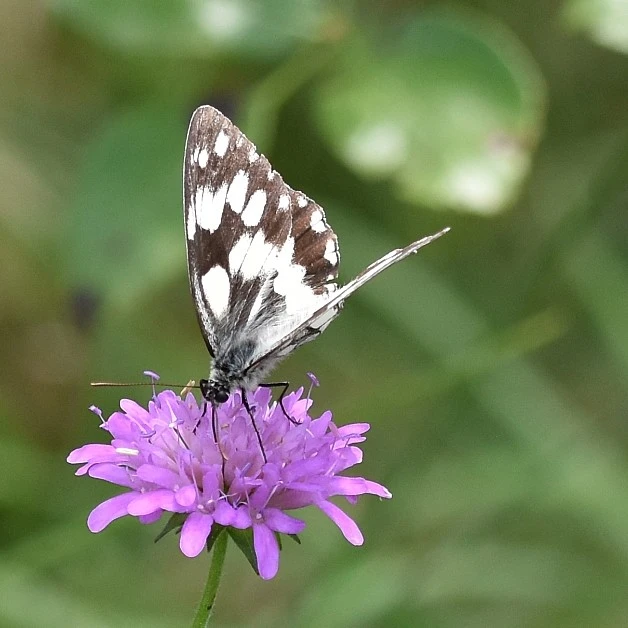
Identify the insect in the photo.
Melanargia galathea
